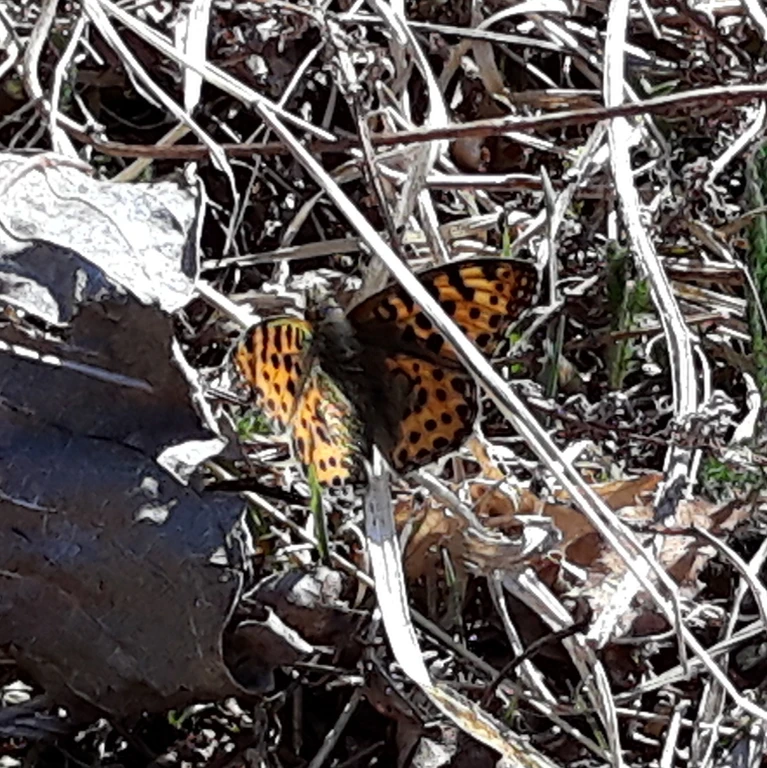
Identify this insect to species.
Issoria lathonia
